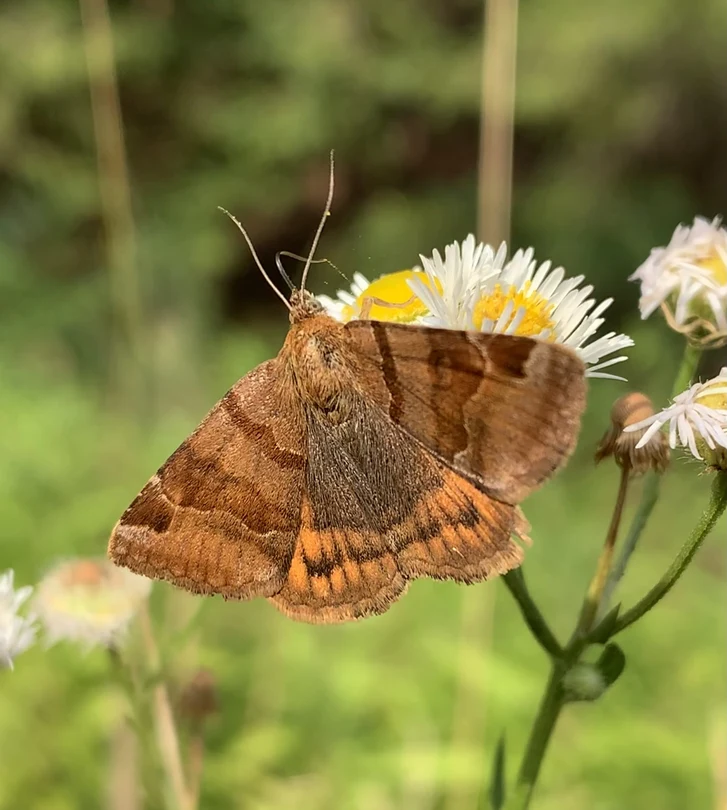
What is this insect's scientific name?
Euclidia glyphica
